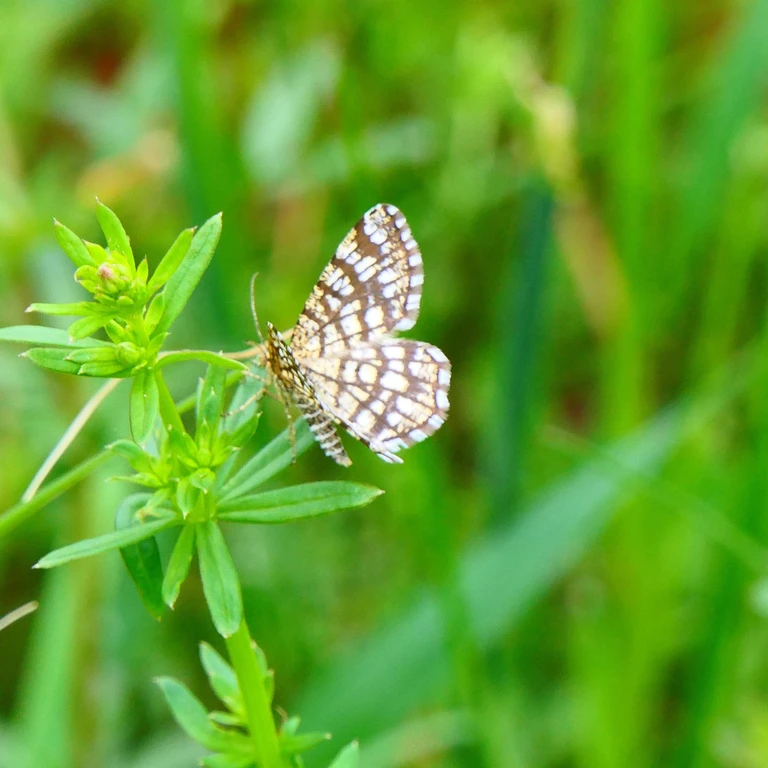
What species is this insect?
Chiasmia clathrata
